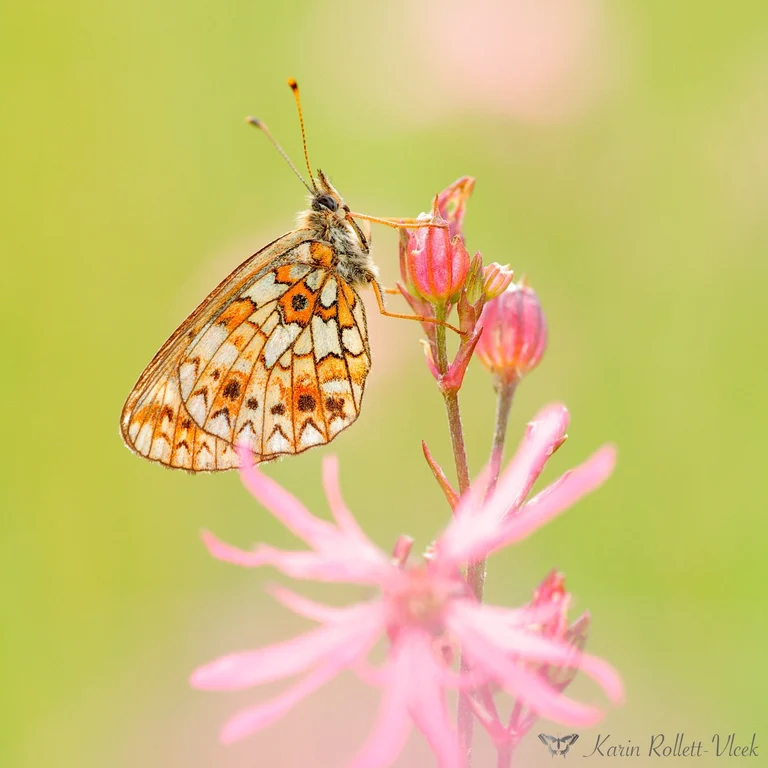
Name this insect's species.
Boloria selene
